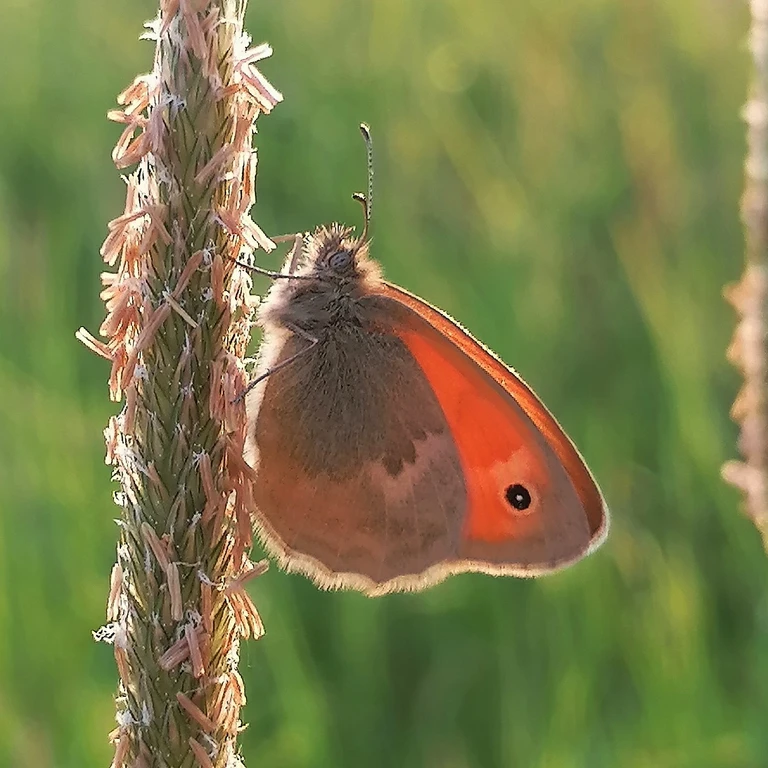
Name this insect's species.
Coenonympha pamphilus
